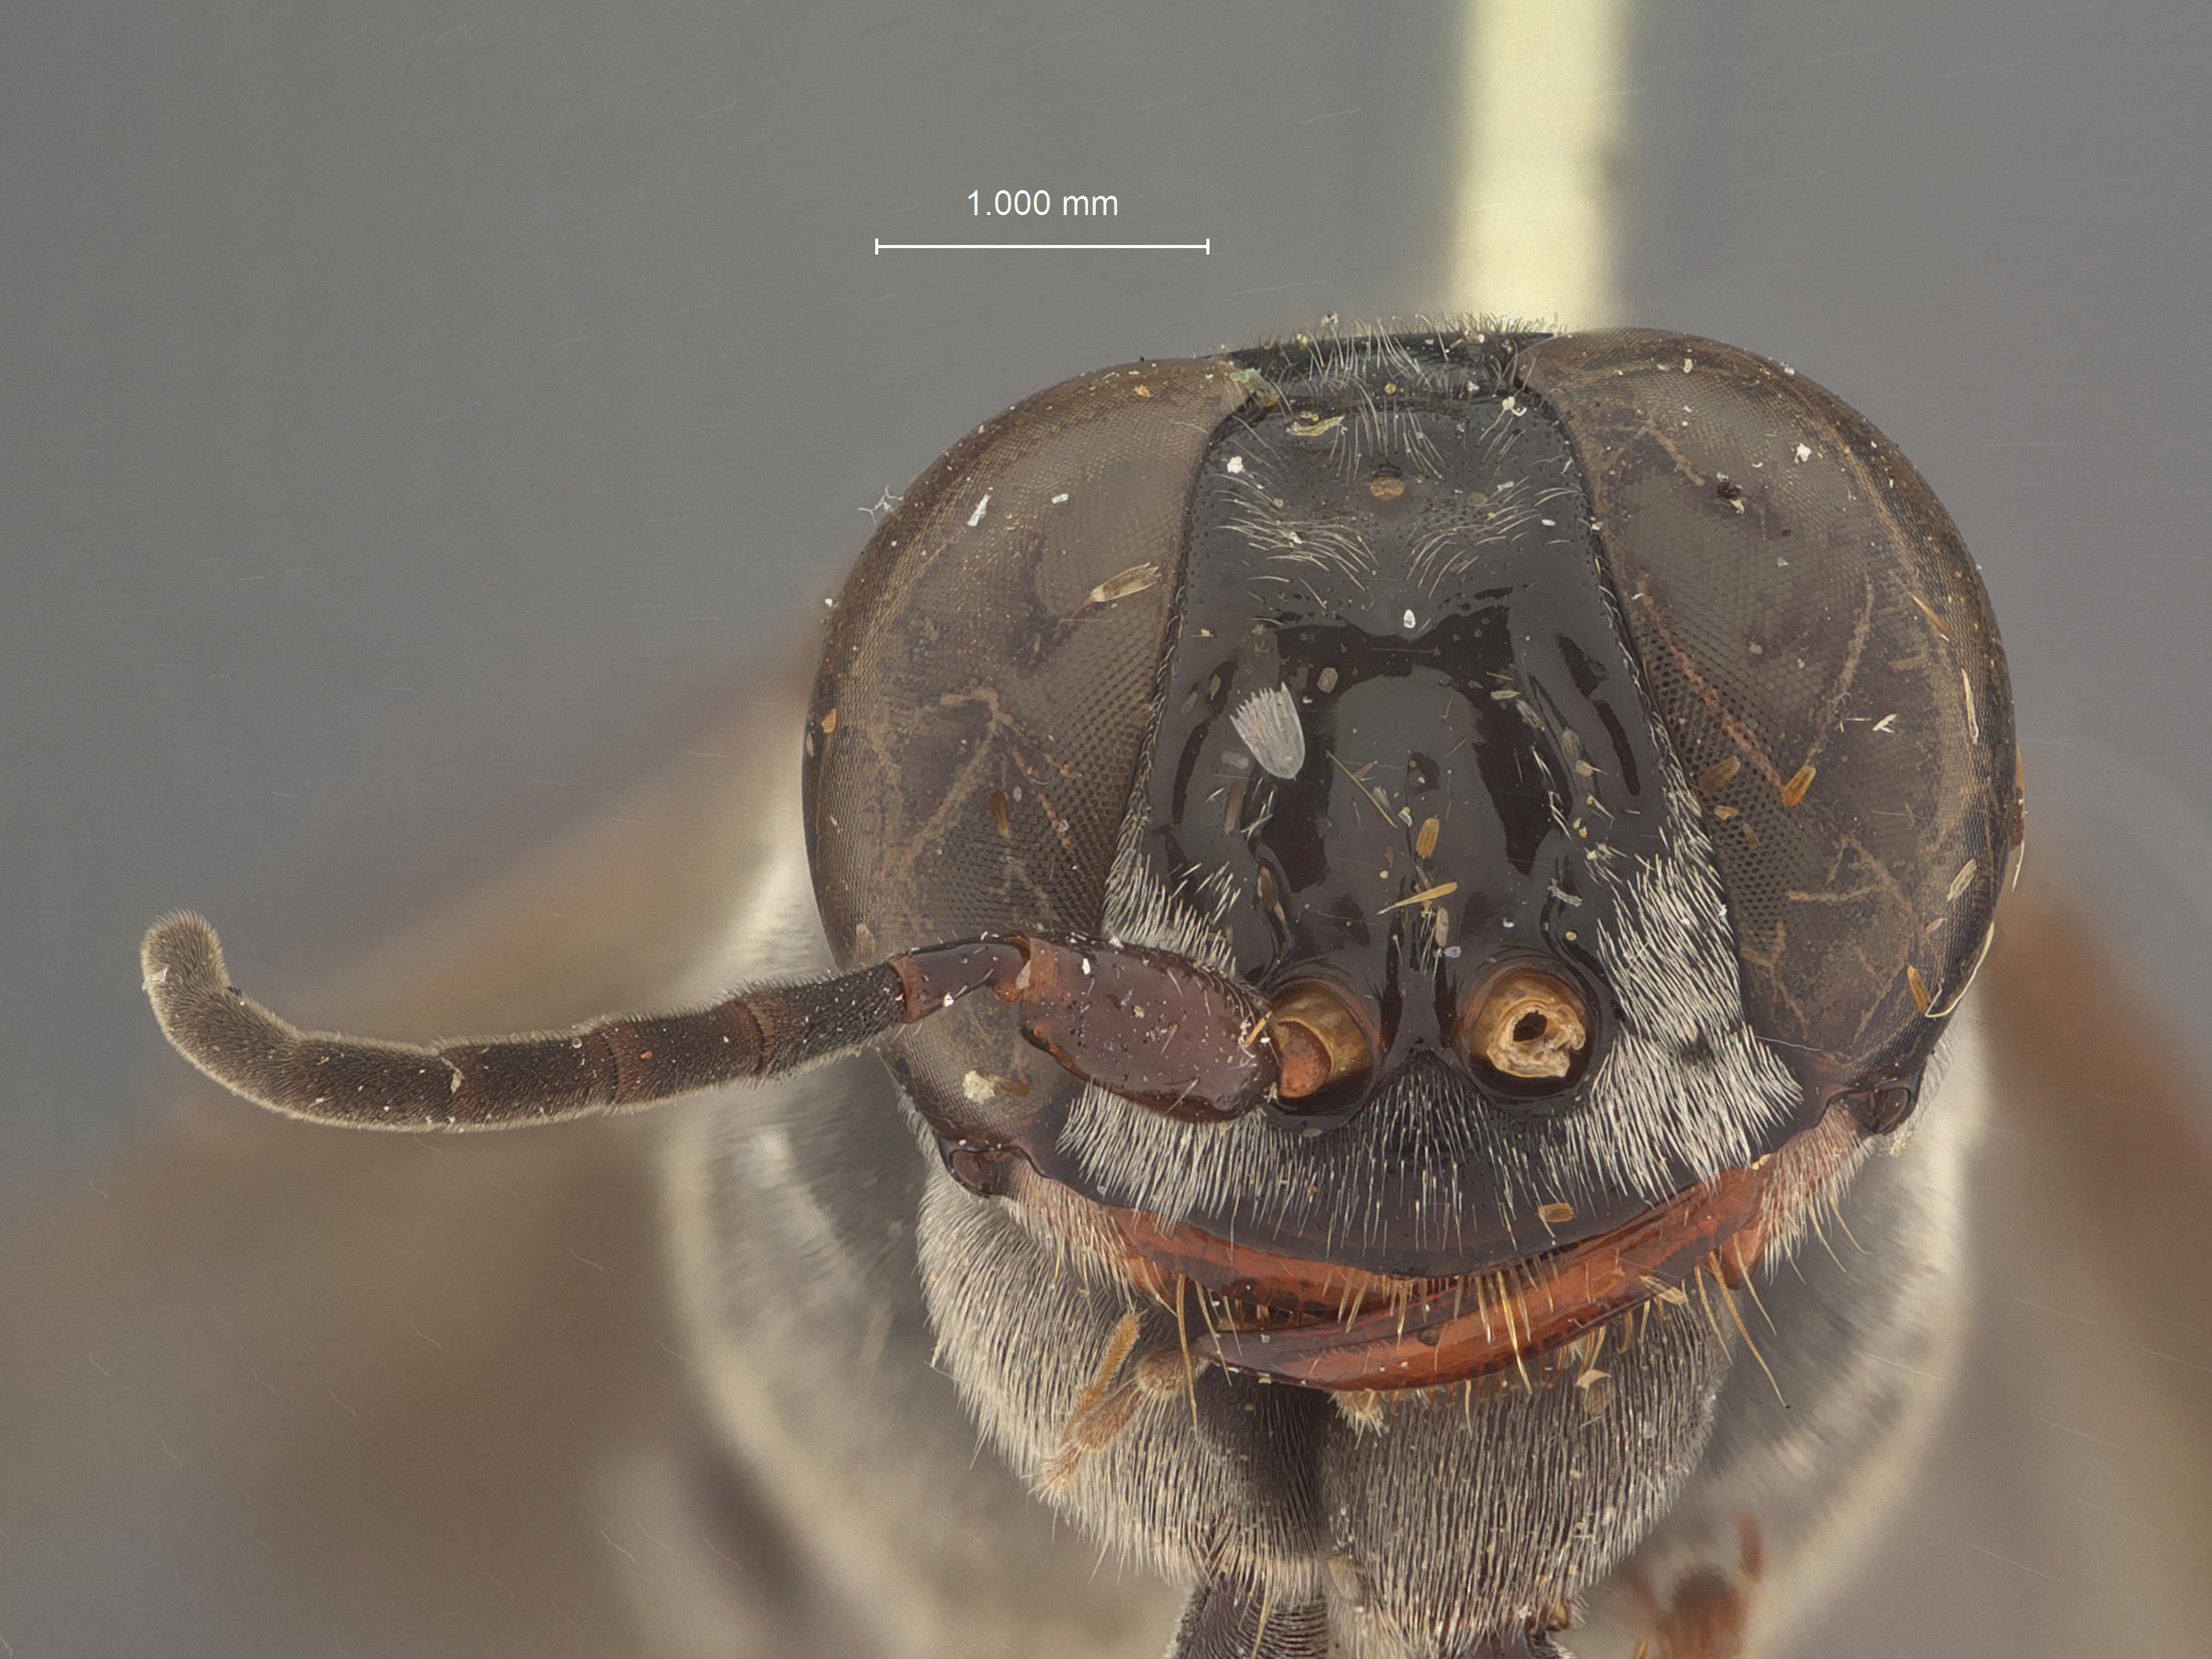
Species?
Larra luzonensis
